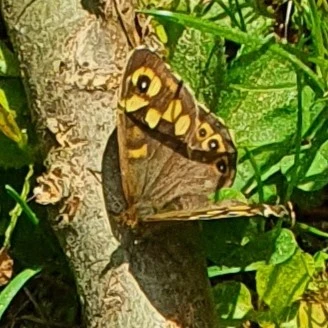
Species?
Pararge aegeria
